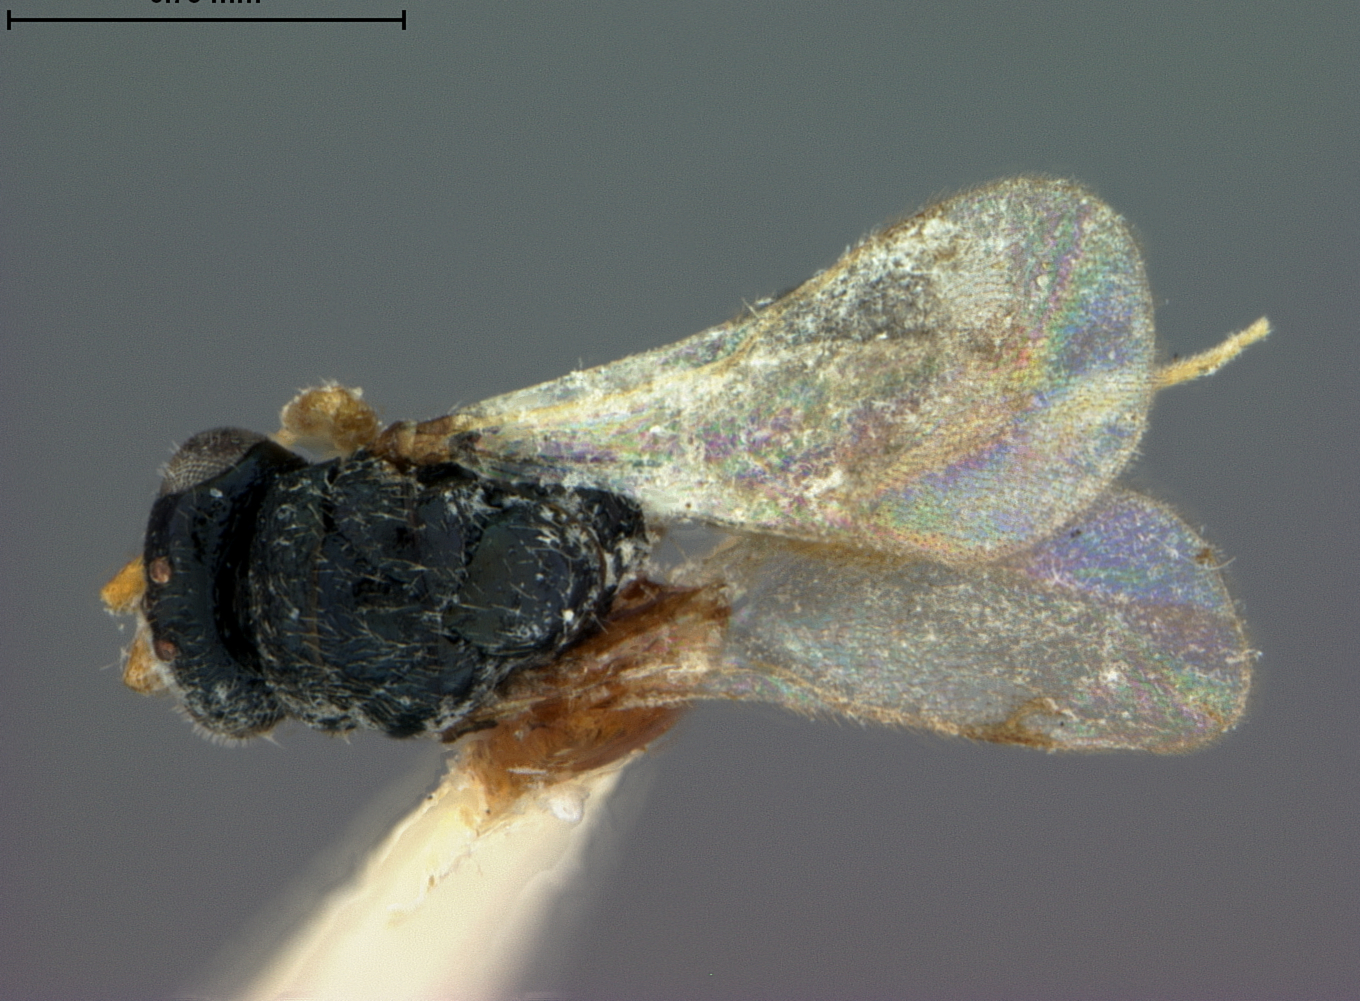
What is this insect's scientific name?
Parasaphes flavipes
